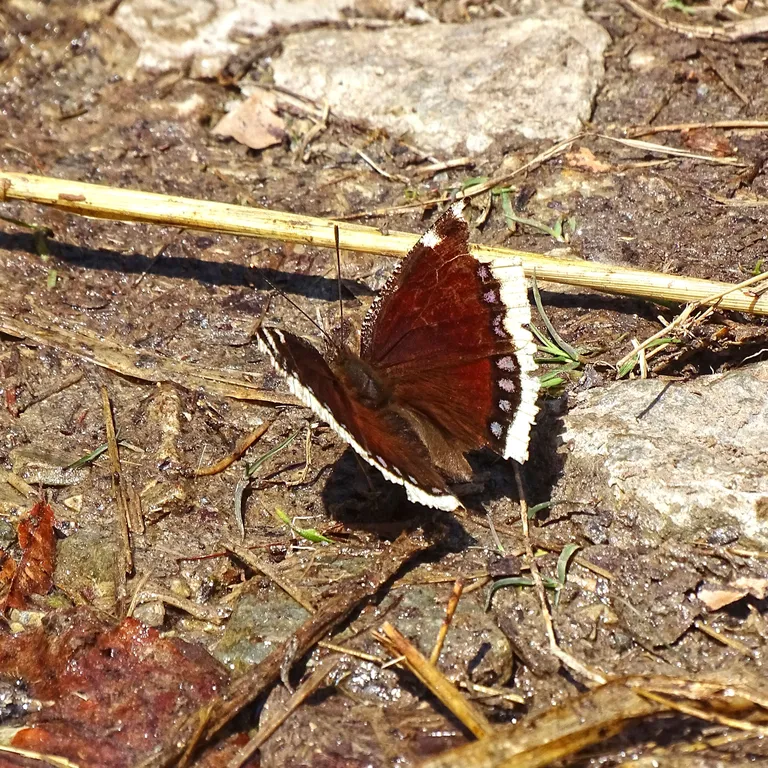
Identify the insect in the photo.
Nymphalis antiopa
